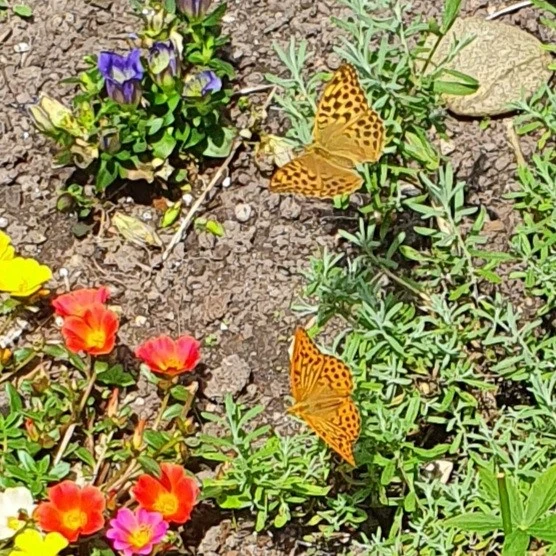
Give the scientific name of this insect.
Argynnis paphia
